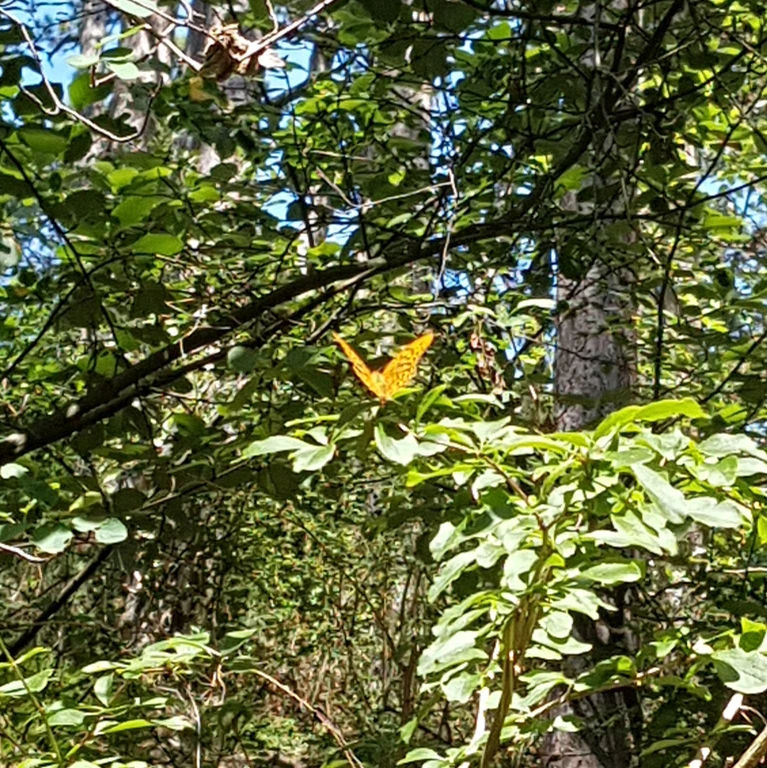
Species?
Argynnis paphia
